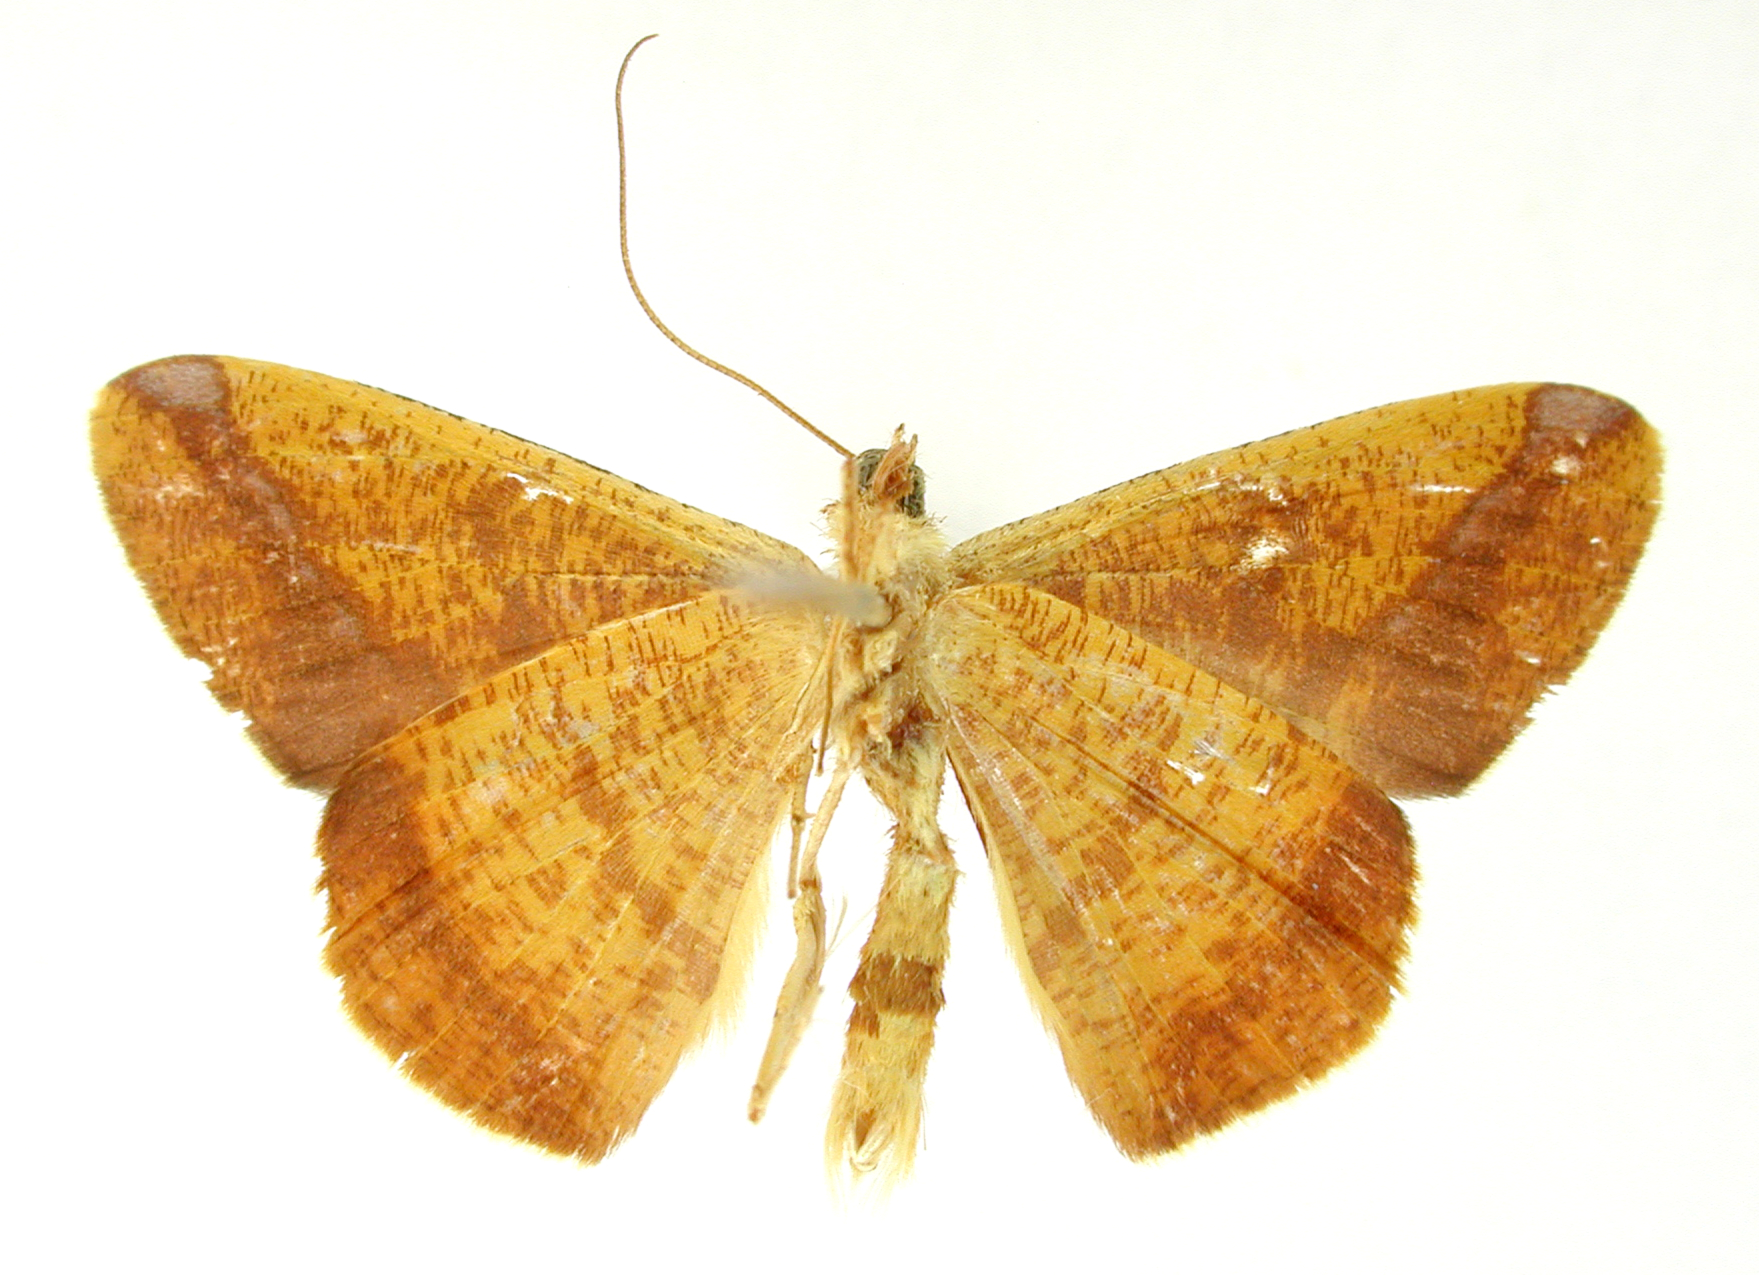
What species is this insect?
Pyrinia fletifera
